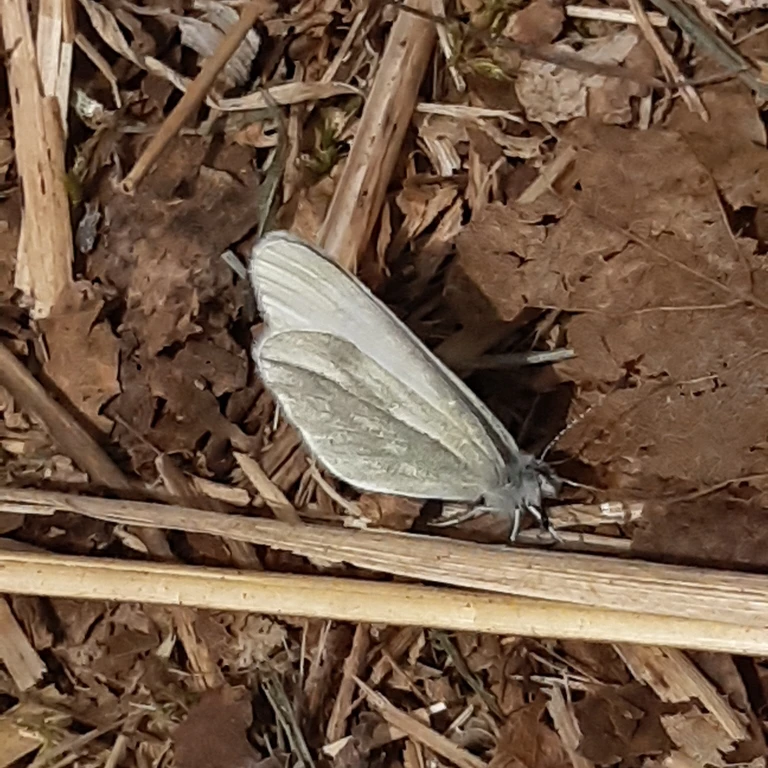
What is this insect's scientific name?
Leptidea sinapis/juvernica
